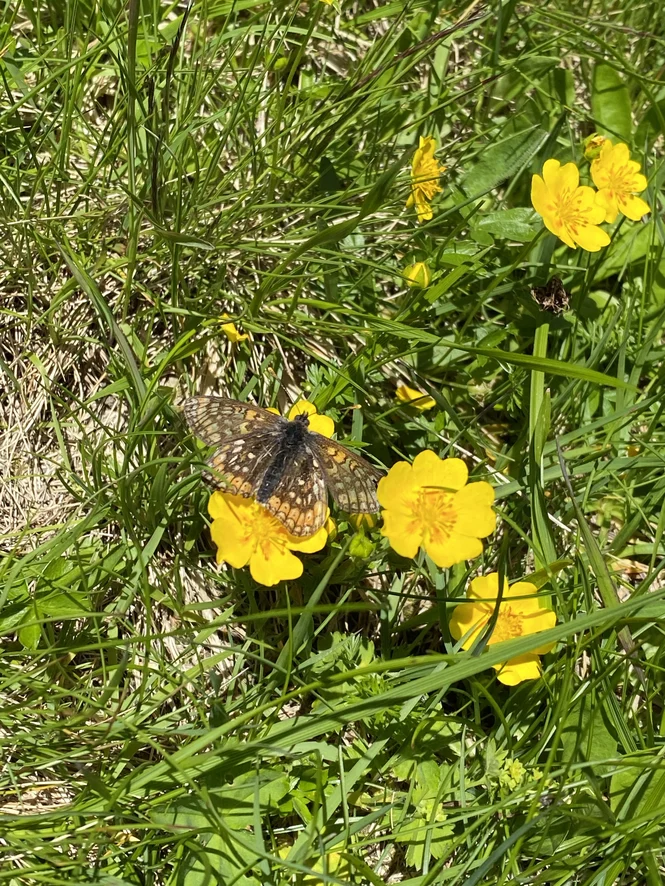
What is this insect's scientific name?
Euphydryas aurinia
